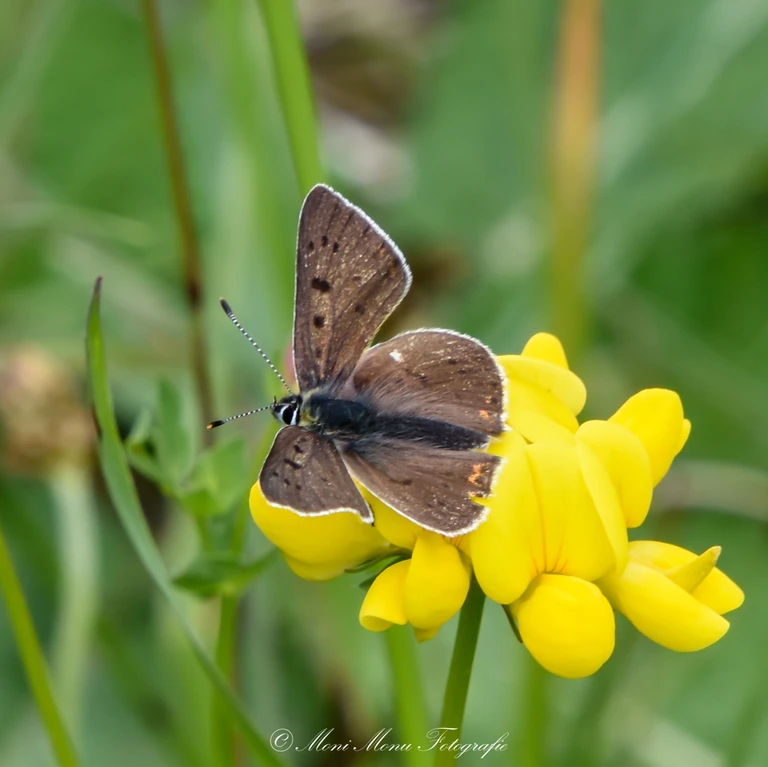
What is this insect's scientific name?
Lycaena tityrus (also Loweia tityrus)
